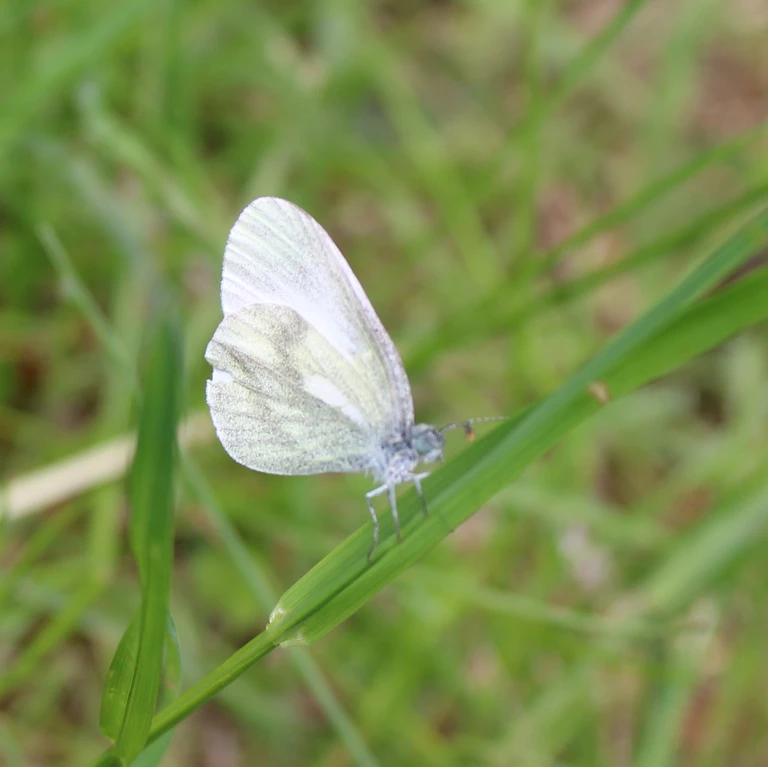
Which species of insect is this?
Leptidea sinapis/juvernica
